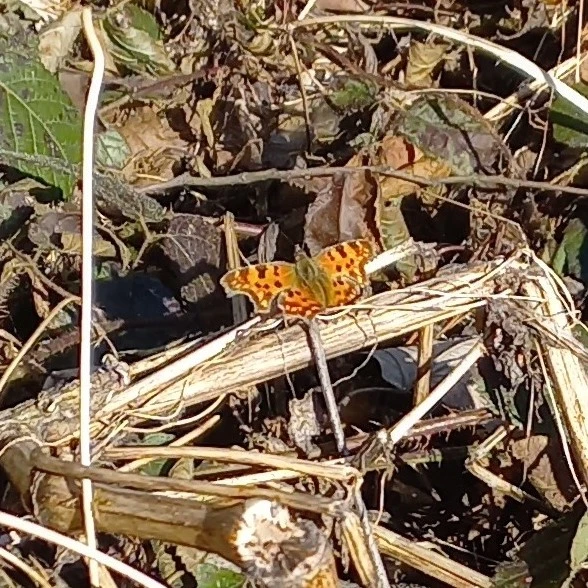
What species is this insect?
Polygonia c-album
